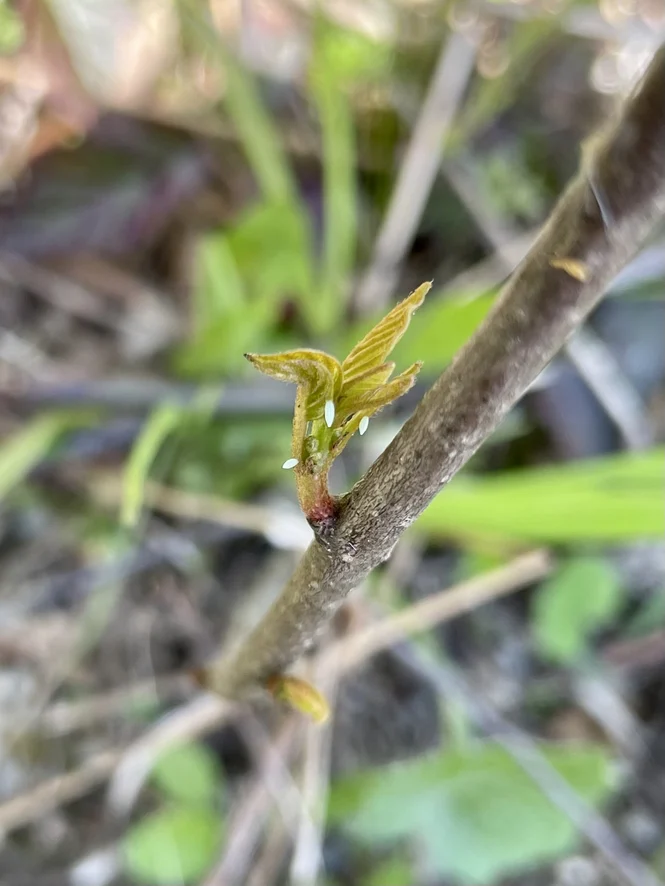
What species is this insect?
Gonepteryx rhamni
